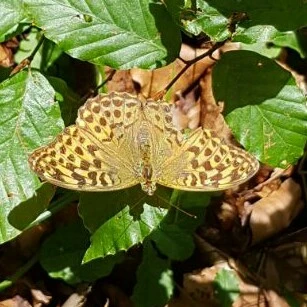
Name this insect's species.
Argynnis paphia
